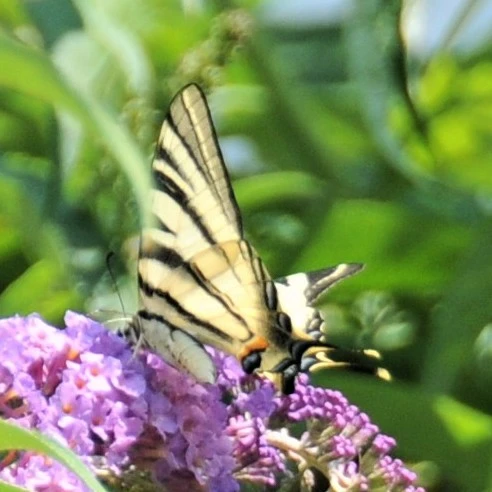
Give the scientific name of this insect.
Iphiclides podalirius
